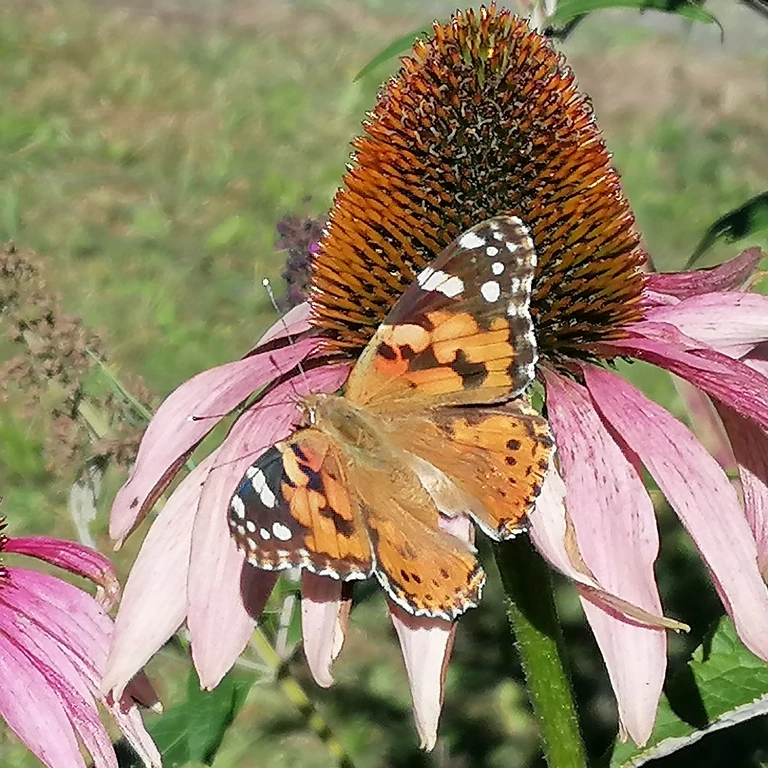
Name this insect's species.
Vanessa cardui
